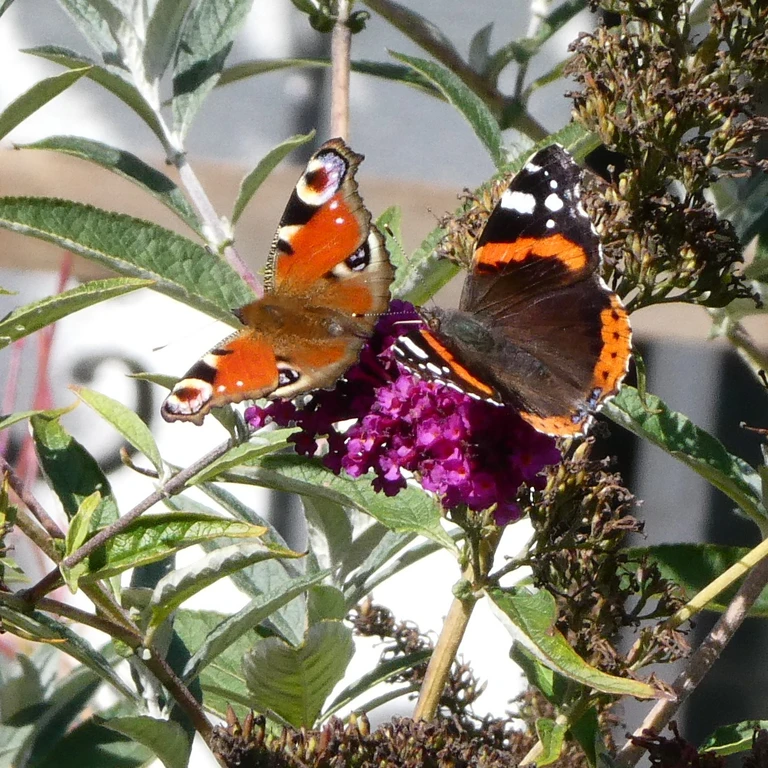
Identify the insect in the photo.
Aglais io
